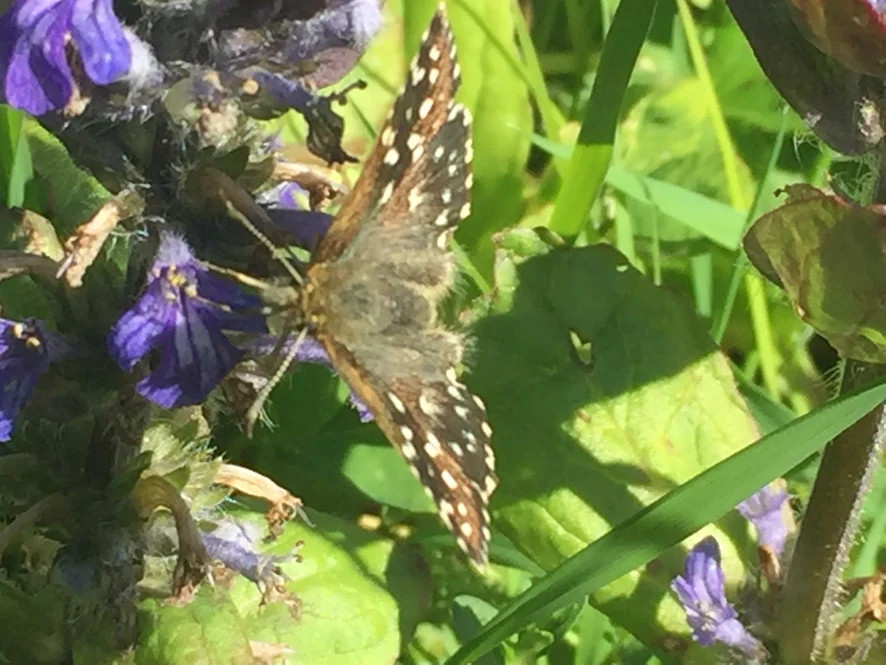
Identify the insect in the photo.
Pyrgus malvae
